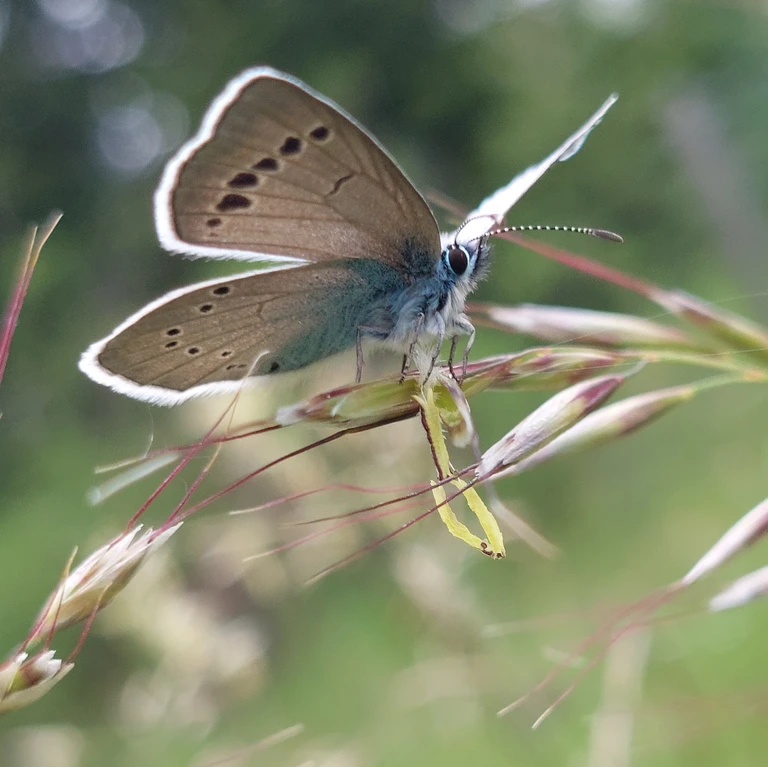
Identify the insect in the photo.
Glaucopsyche alexis
